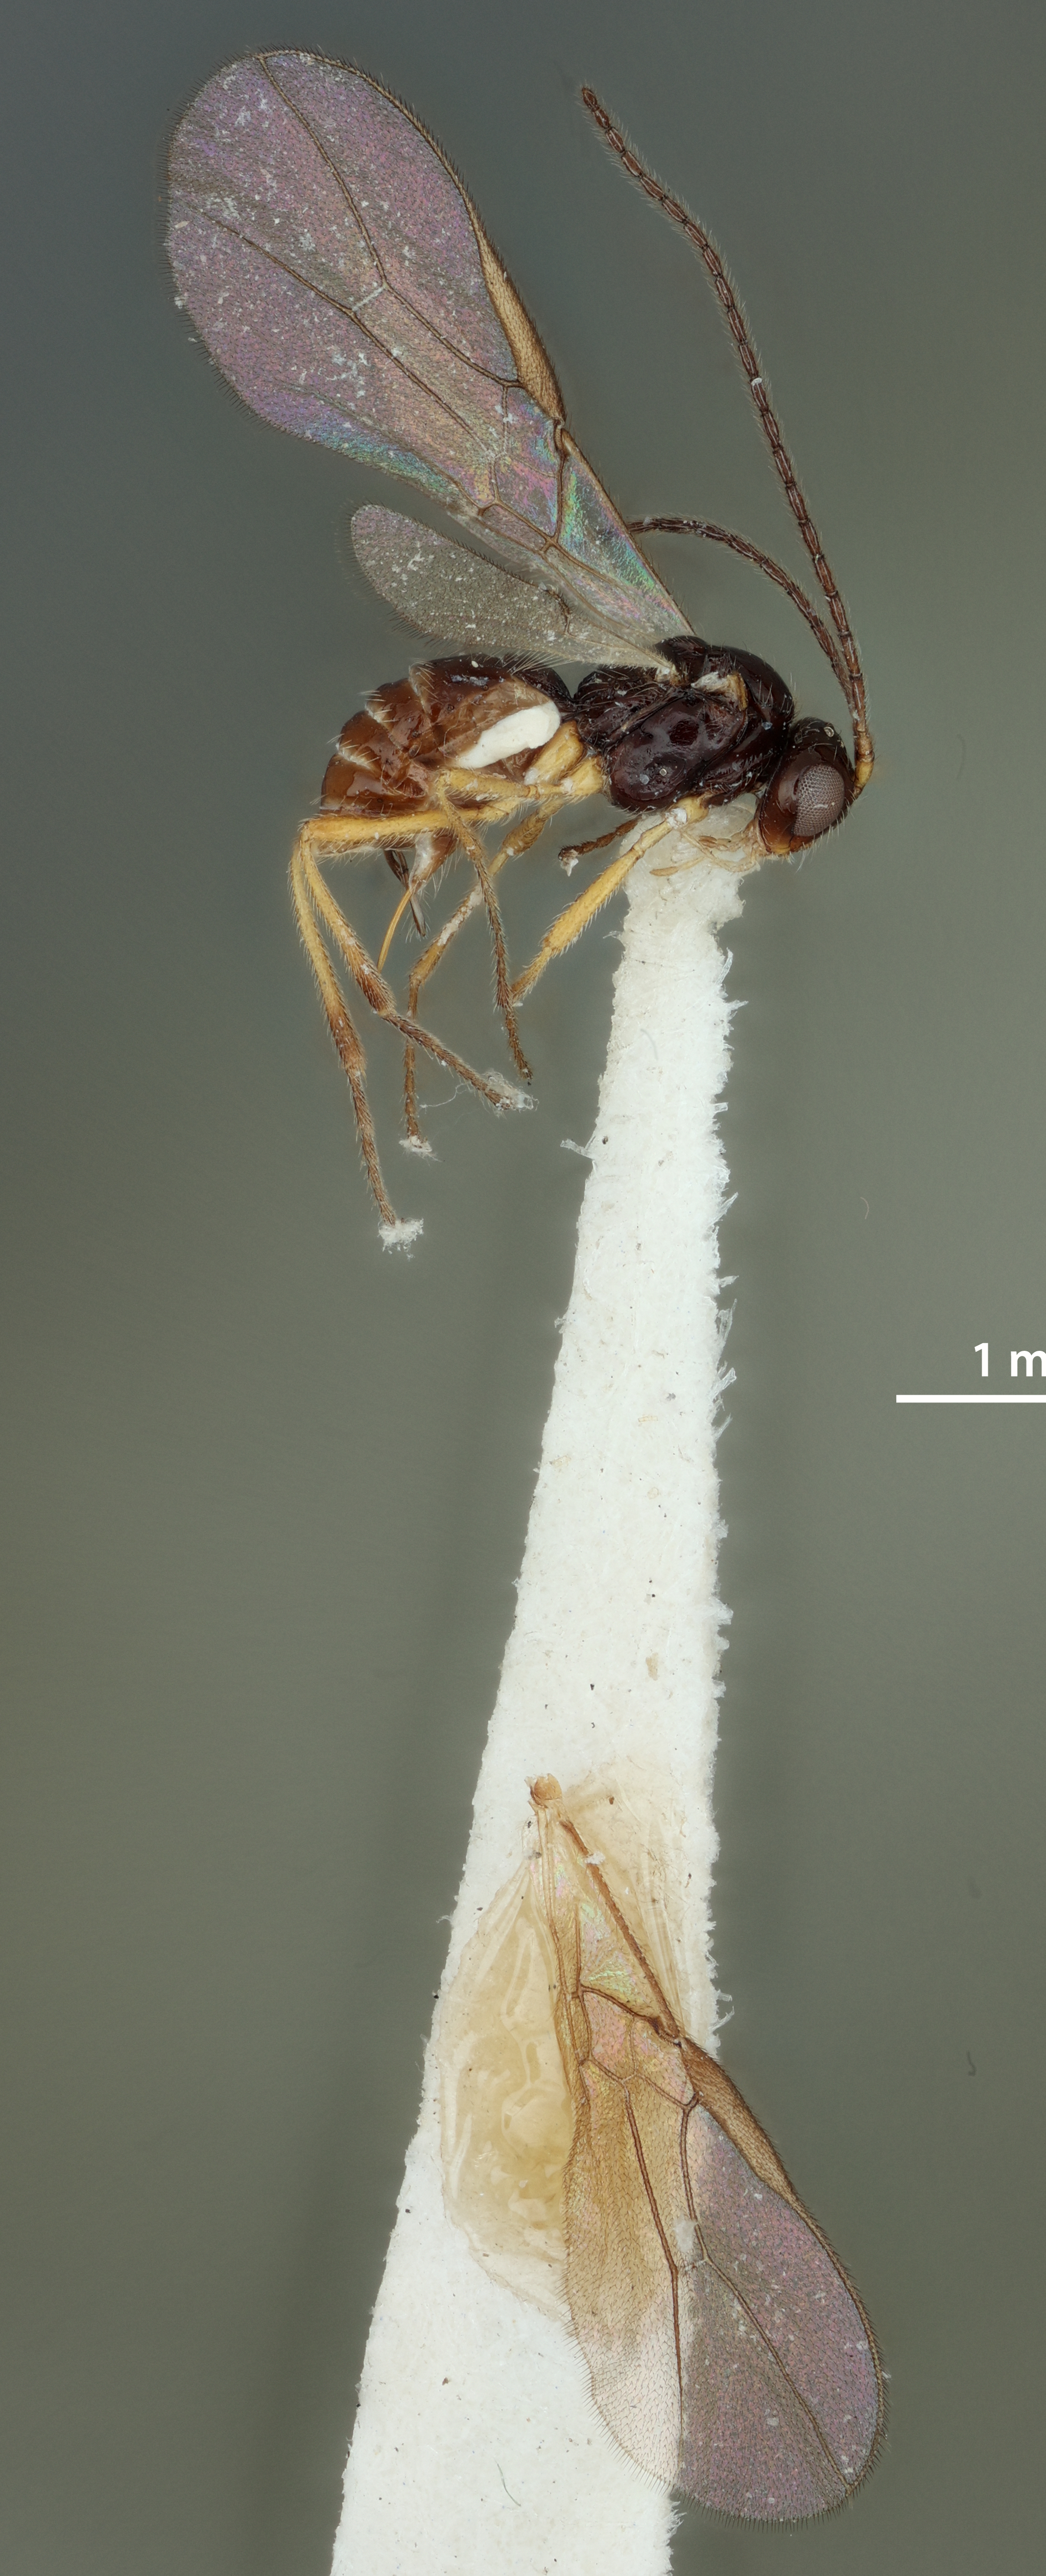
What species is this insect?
Opius chapini
